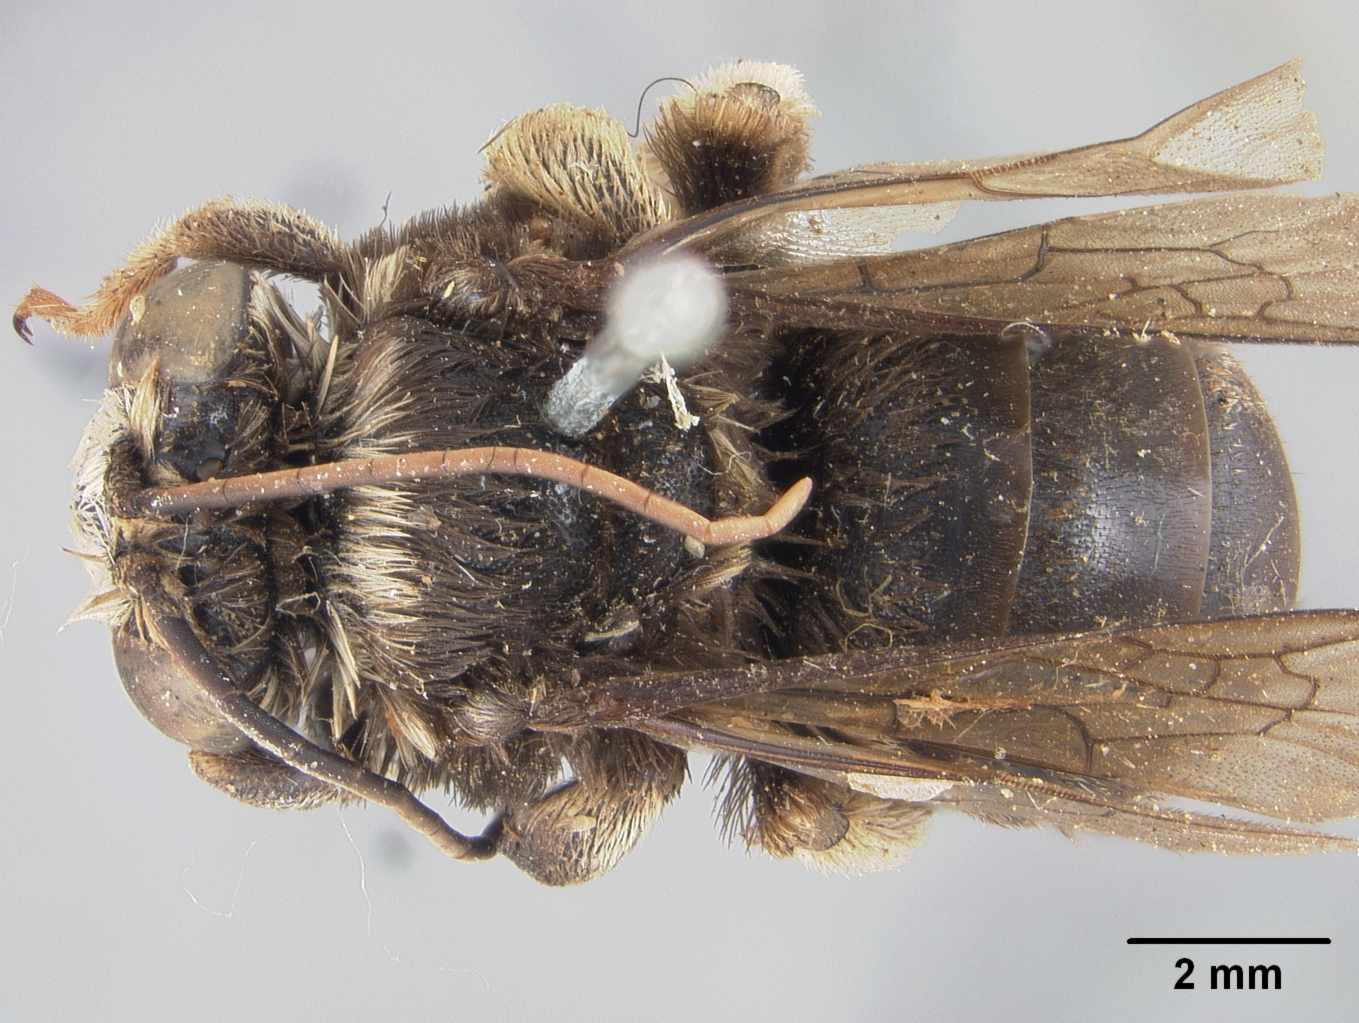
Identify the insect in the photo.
Melissodes albocollaris
